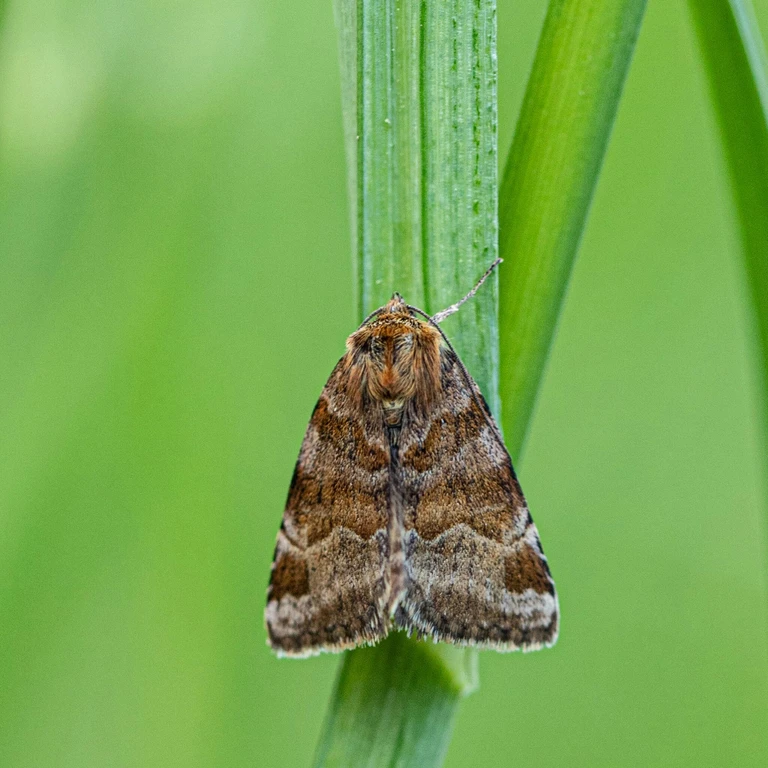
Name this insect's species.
Euclidia glyphica
